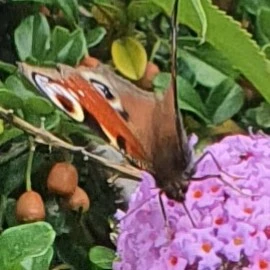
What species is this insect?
Aglais io
